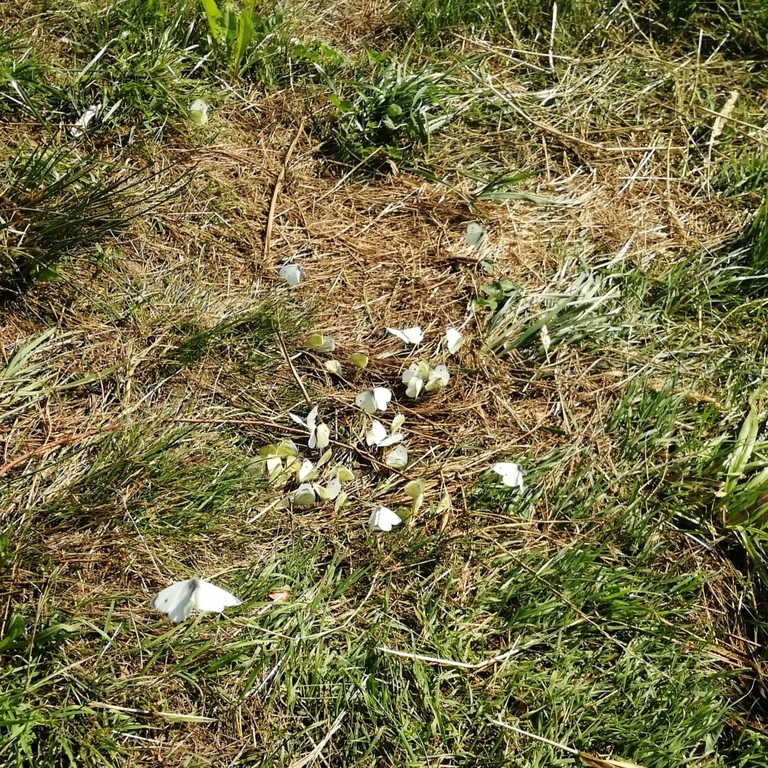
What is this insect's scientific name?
Pieris rapae
